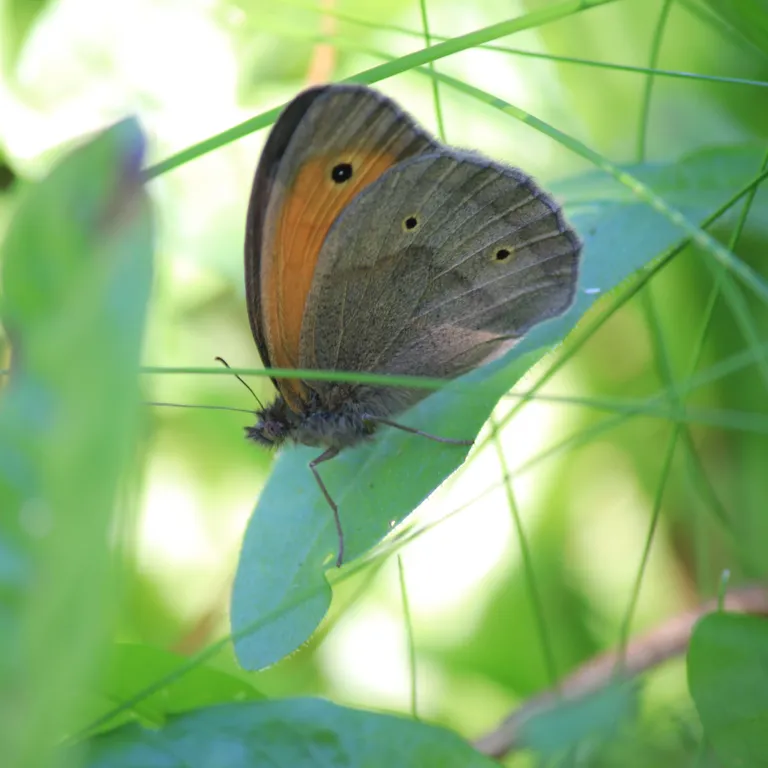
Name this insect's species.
Maniola jurtina
